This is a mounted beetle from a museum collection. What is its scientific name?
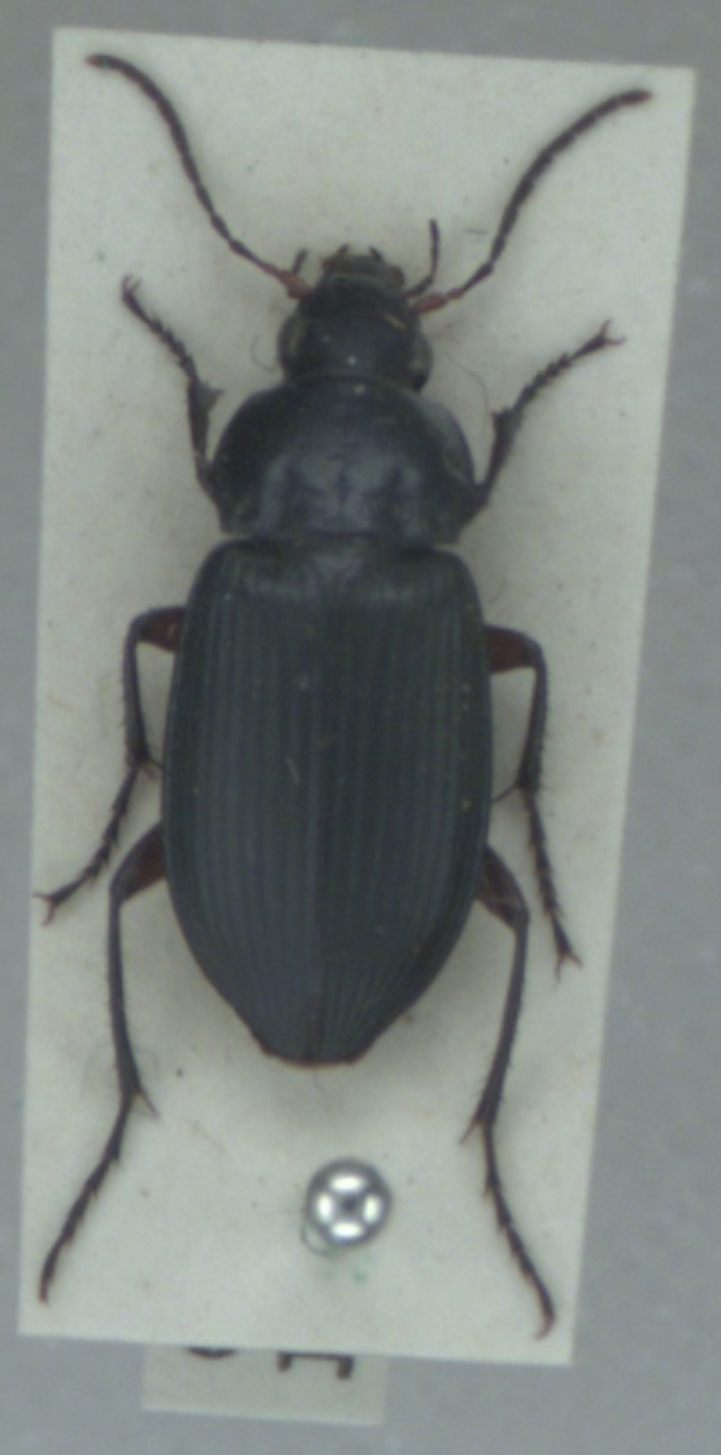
Poecilus cupreus
